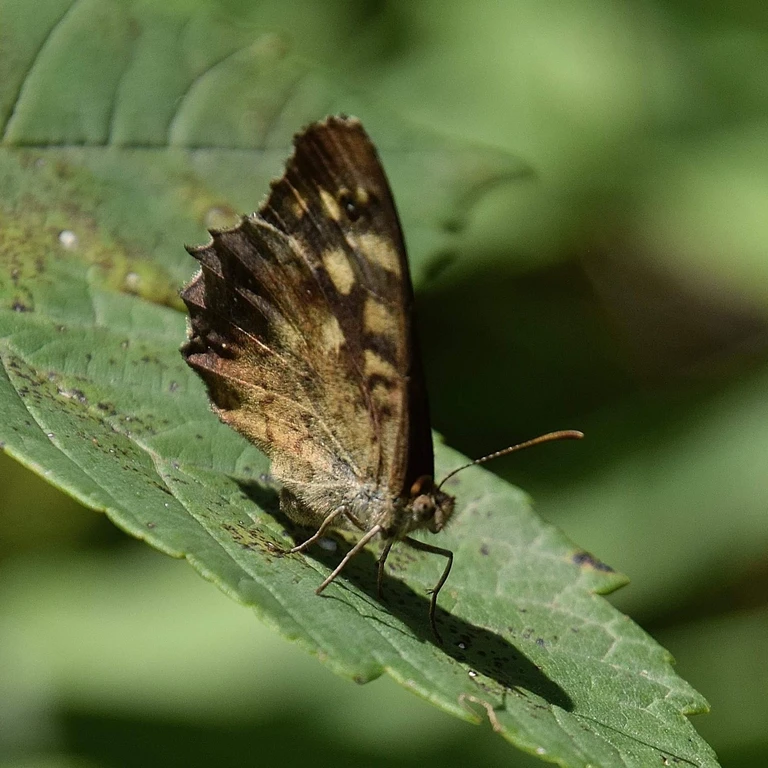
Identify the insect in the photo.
Pararge aegeria
